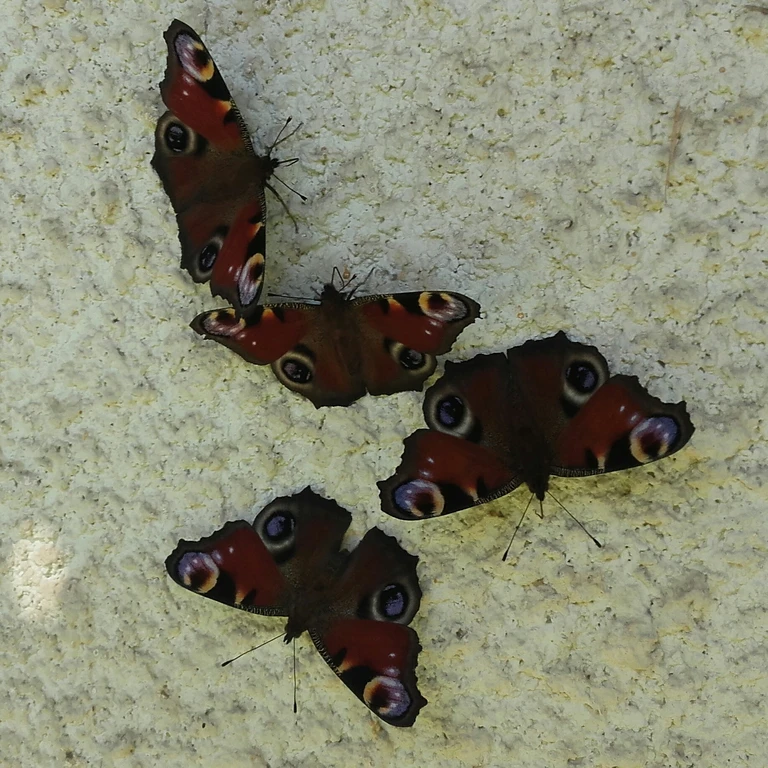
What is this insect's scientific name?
Aglais io
